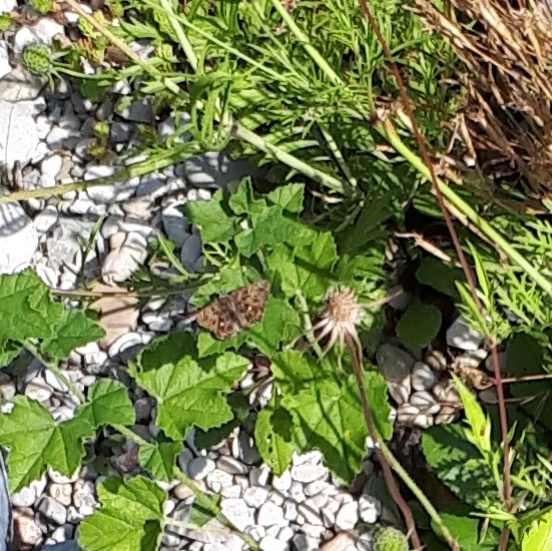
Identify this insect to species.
Carcharodus alceae
